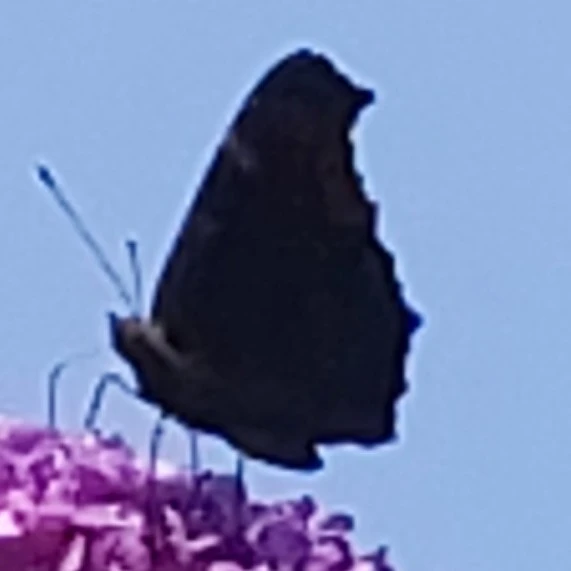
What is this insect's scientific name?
Aglais io
